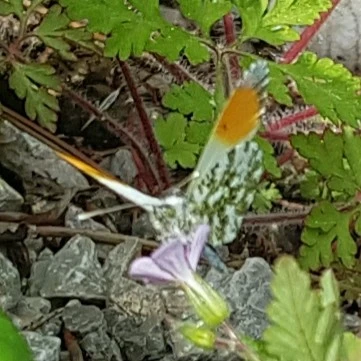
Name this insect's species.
Anthocharis cardamines
